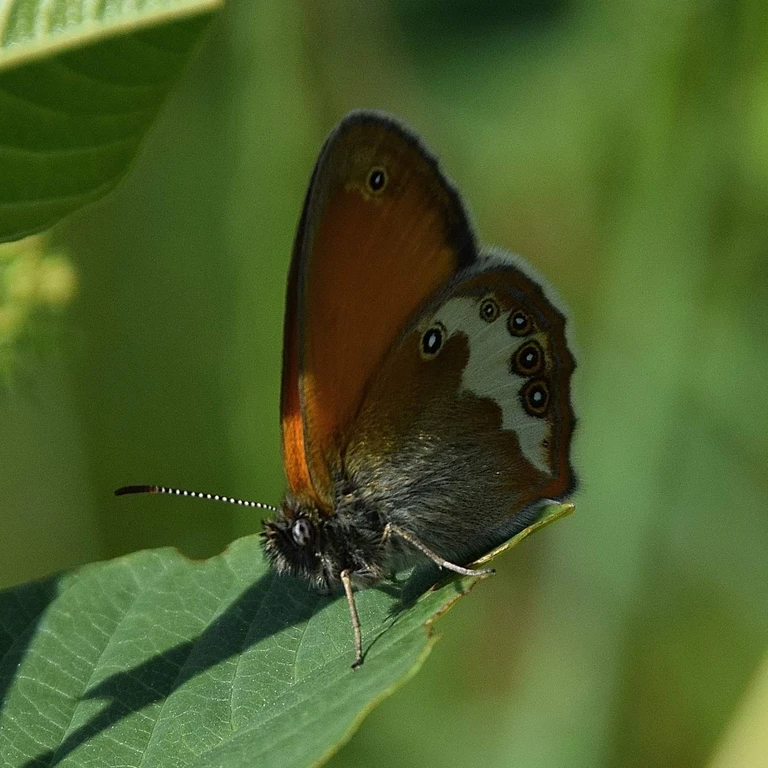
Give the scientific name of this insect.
Coenonympha arcania
